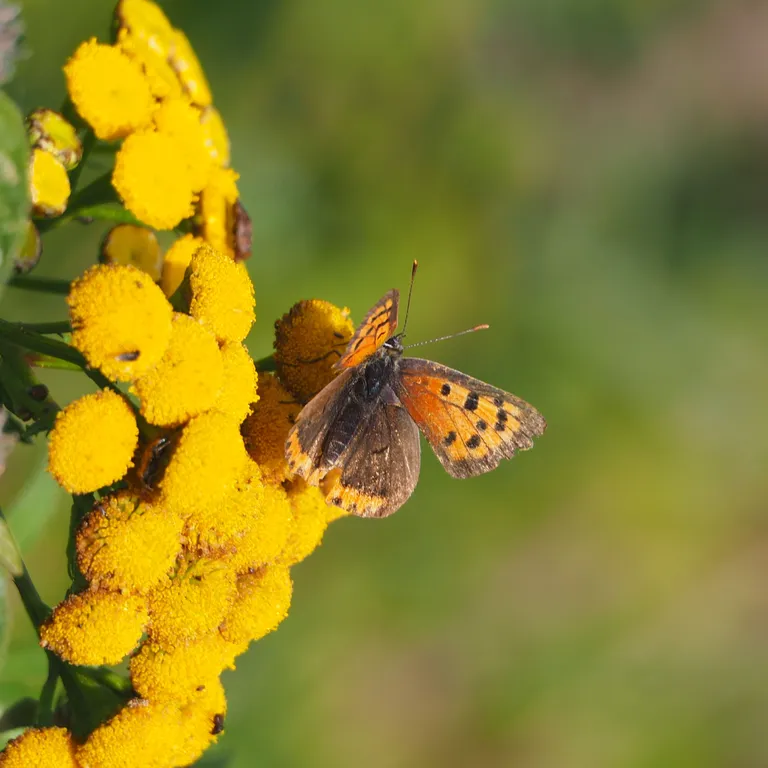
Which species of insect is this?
Lycaena phlaeas
